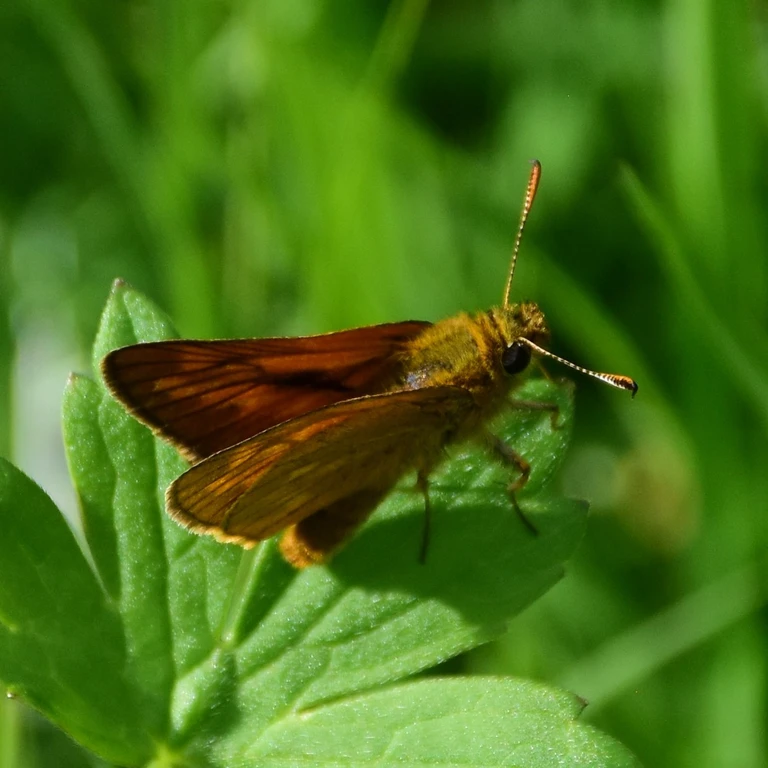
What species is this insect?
Ochlodes sylvanus (also Ochlodes venata)
